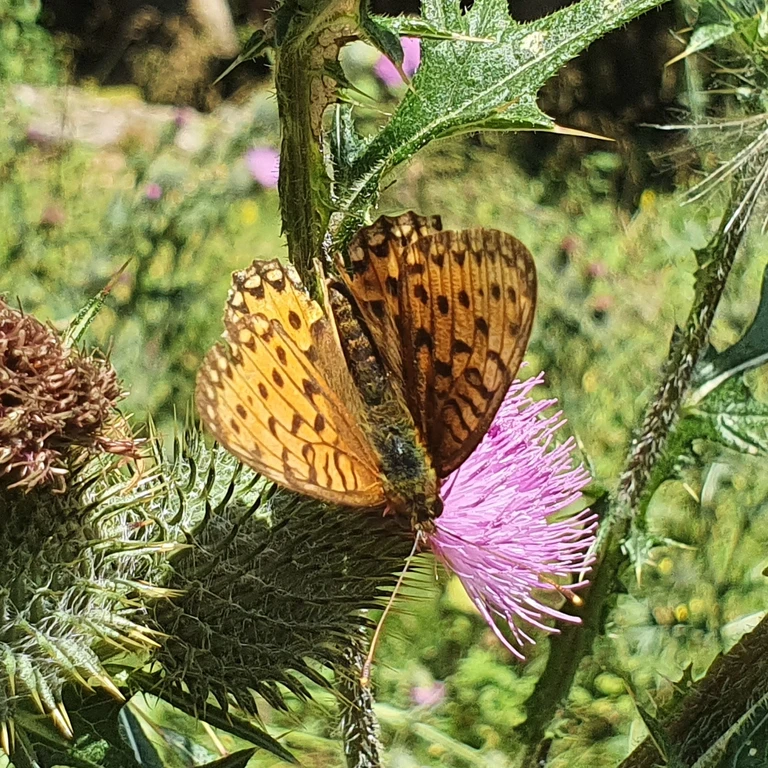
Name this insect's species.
Speyeria aglaja
